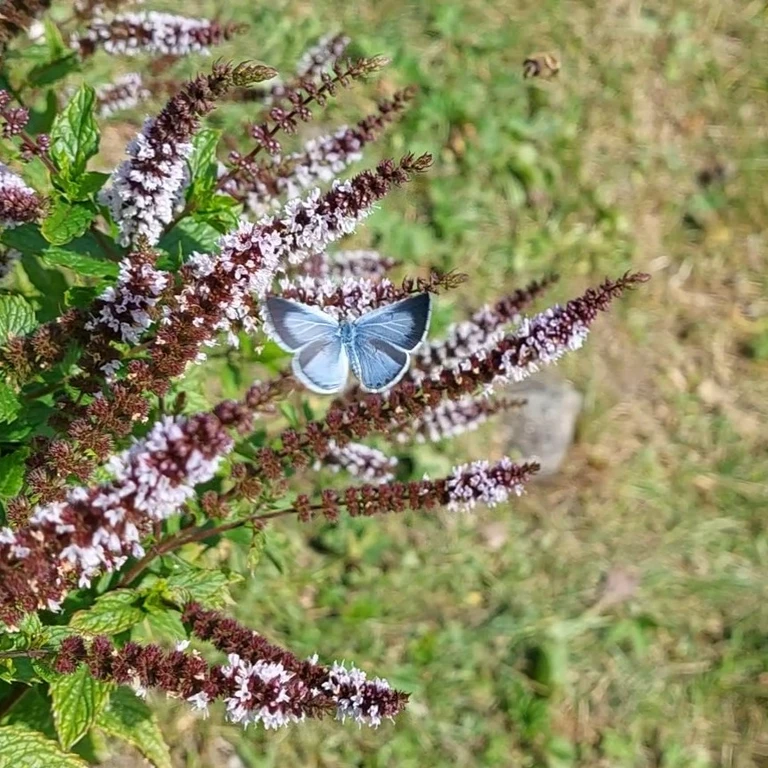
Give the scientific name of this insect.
Celastrina argiolus
